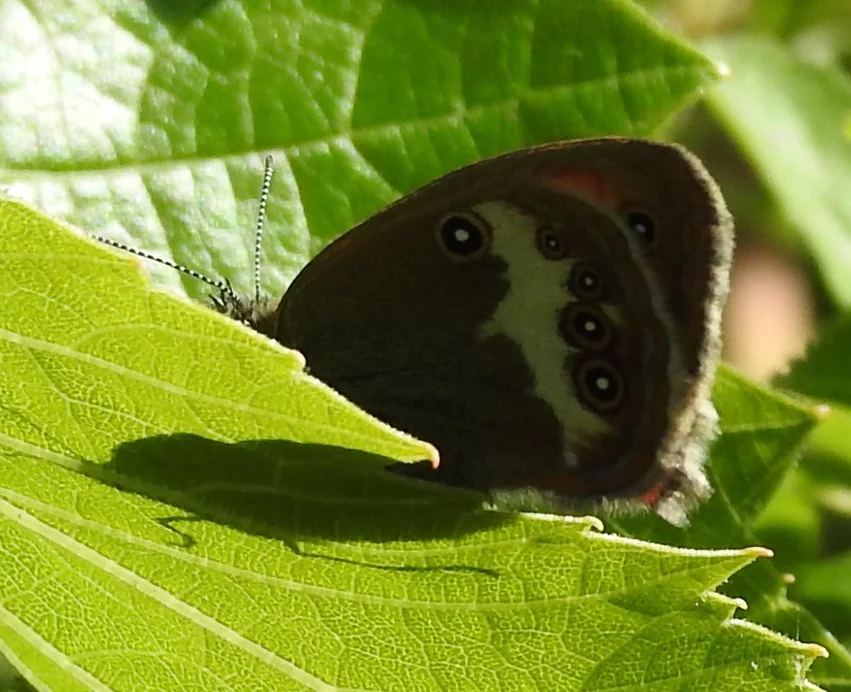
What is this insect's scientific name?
Coenonympha arcania
